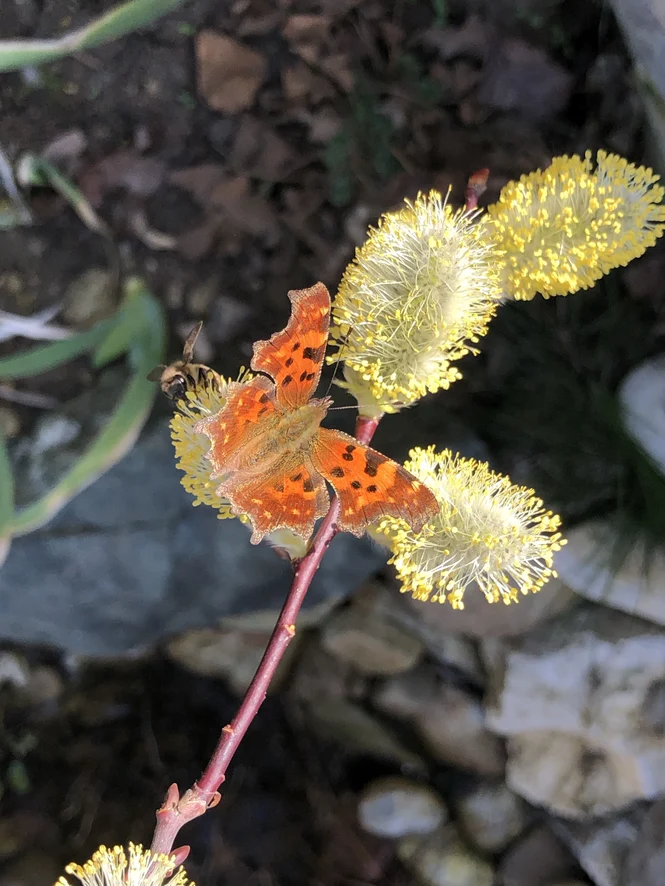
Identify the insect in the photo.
Polygonia c-album
